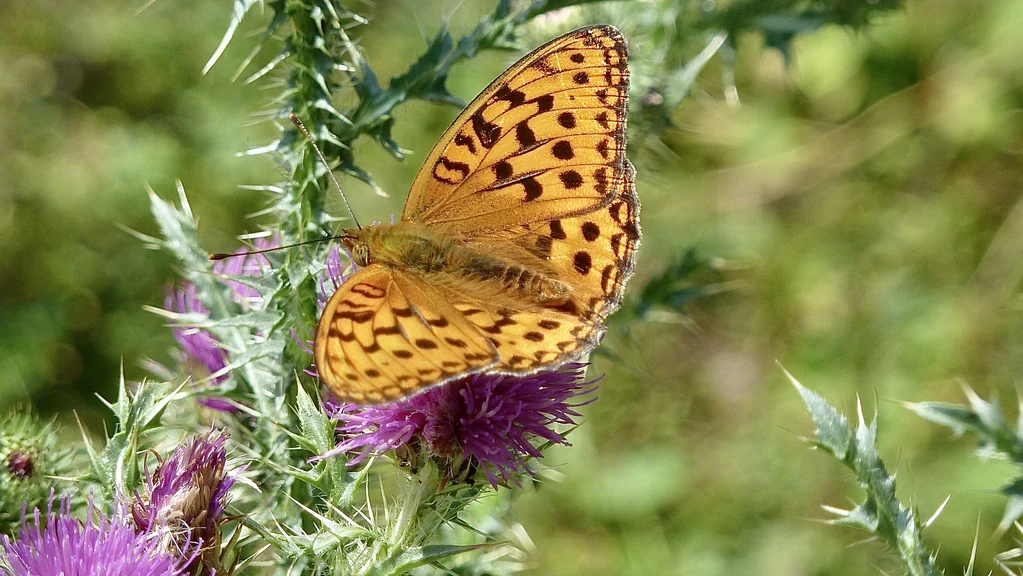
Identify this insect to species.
Fabriciana adippe
